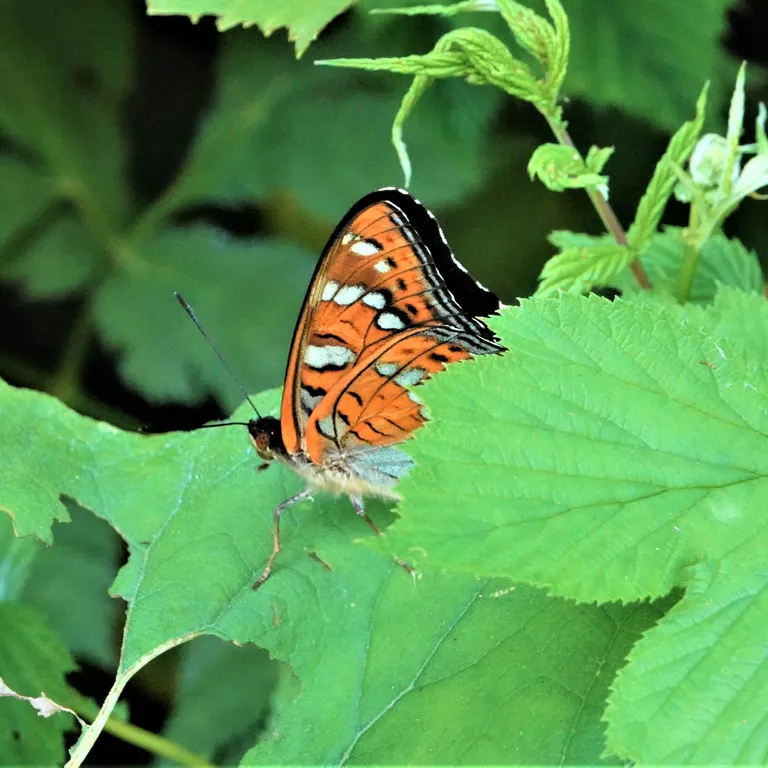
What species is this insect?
Limenitis populi
